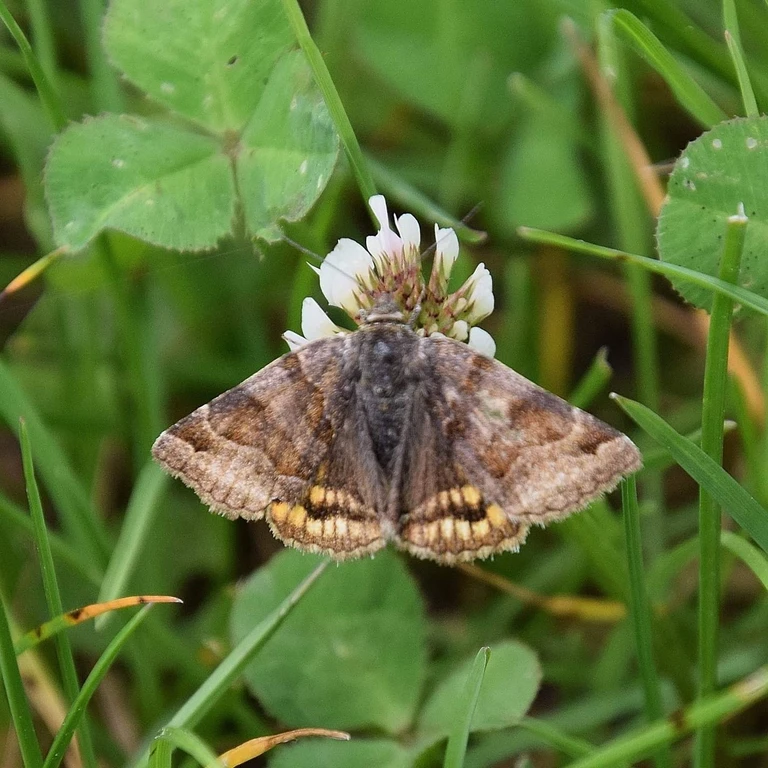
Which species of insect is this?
Euclidia glyphica
